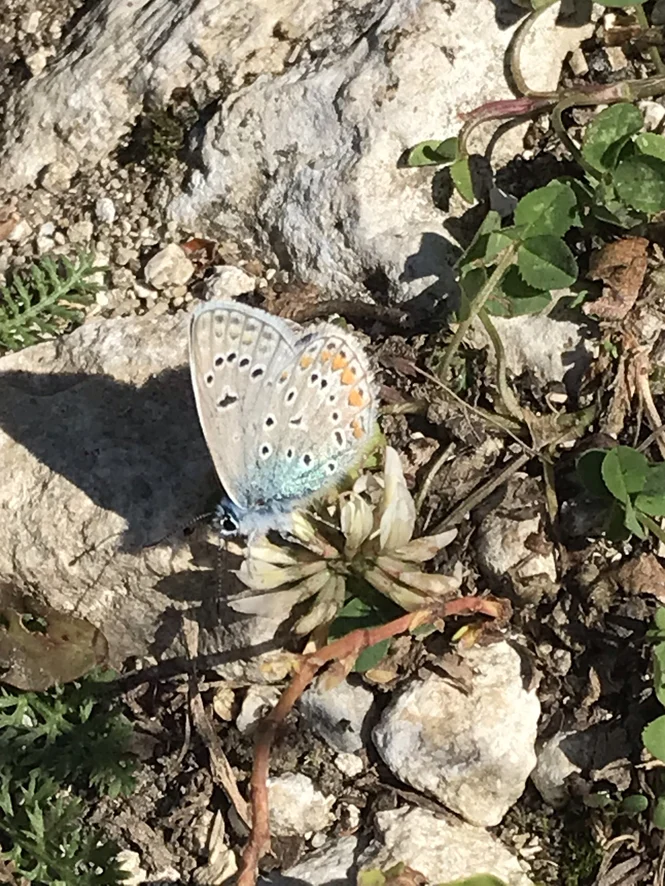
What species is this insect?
Polyommatus icarus
